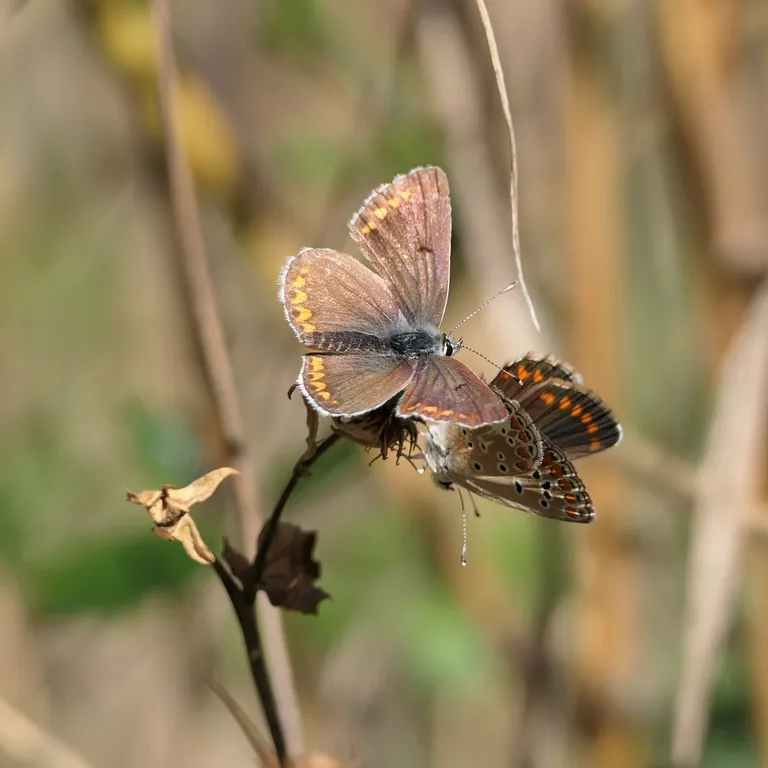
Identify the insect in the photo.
Aricia agestis/artaxerxes
